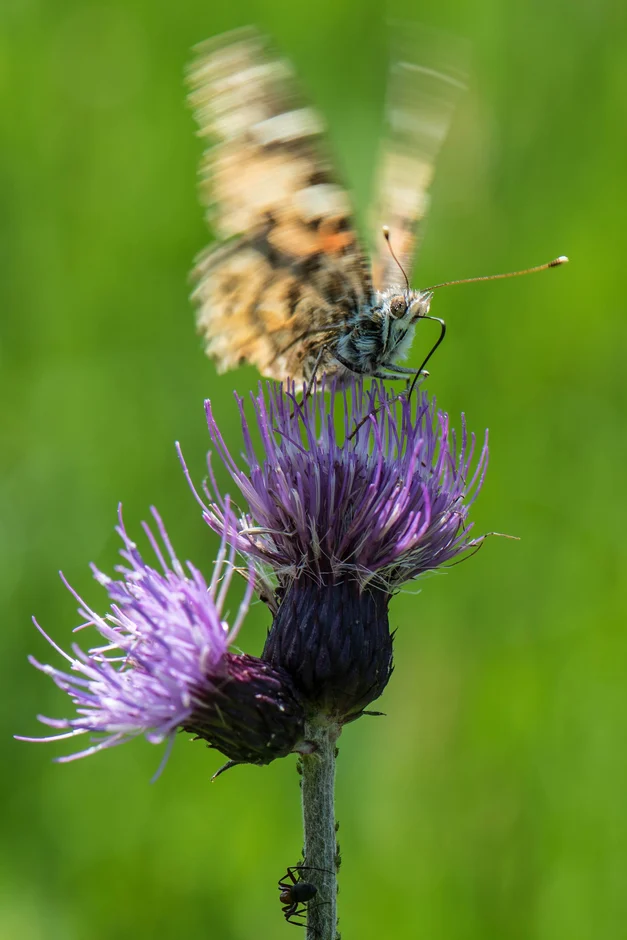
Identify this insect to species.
Vanessa cardui
